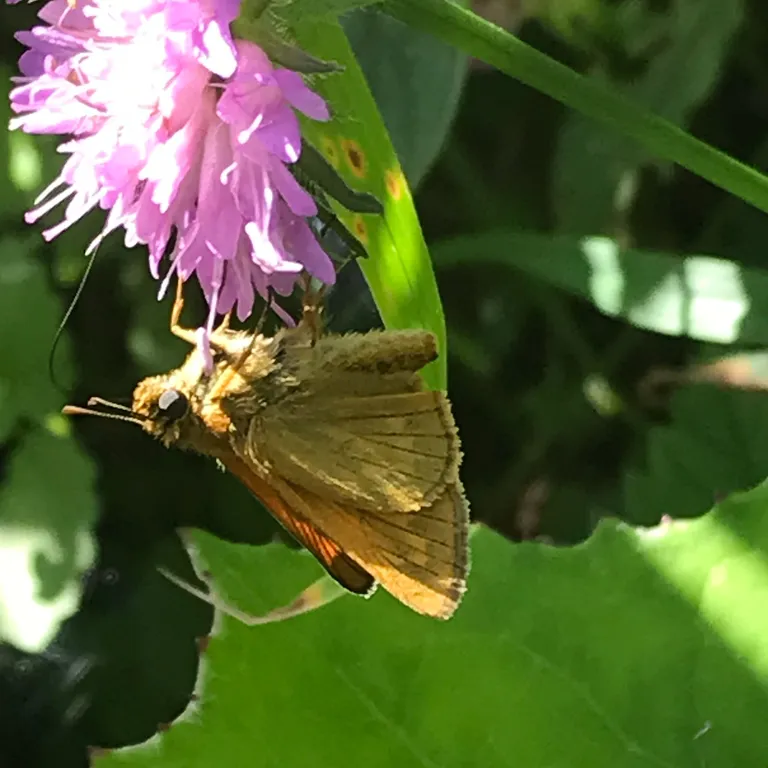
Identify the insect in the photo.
Ochlodes sylvanus (also Ochlodes venata)
